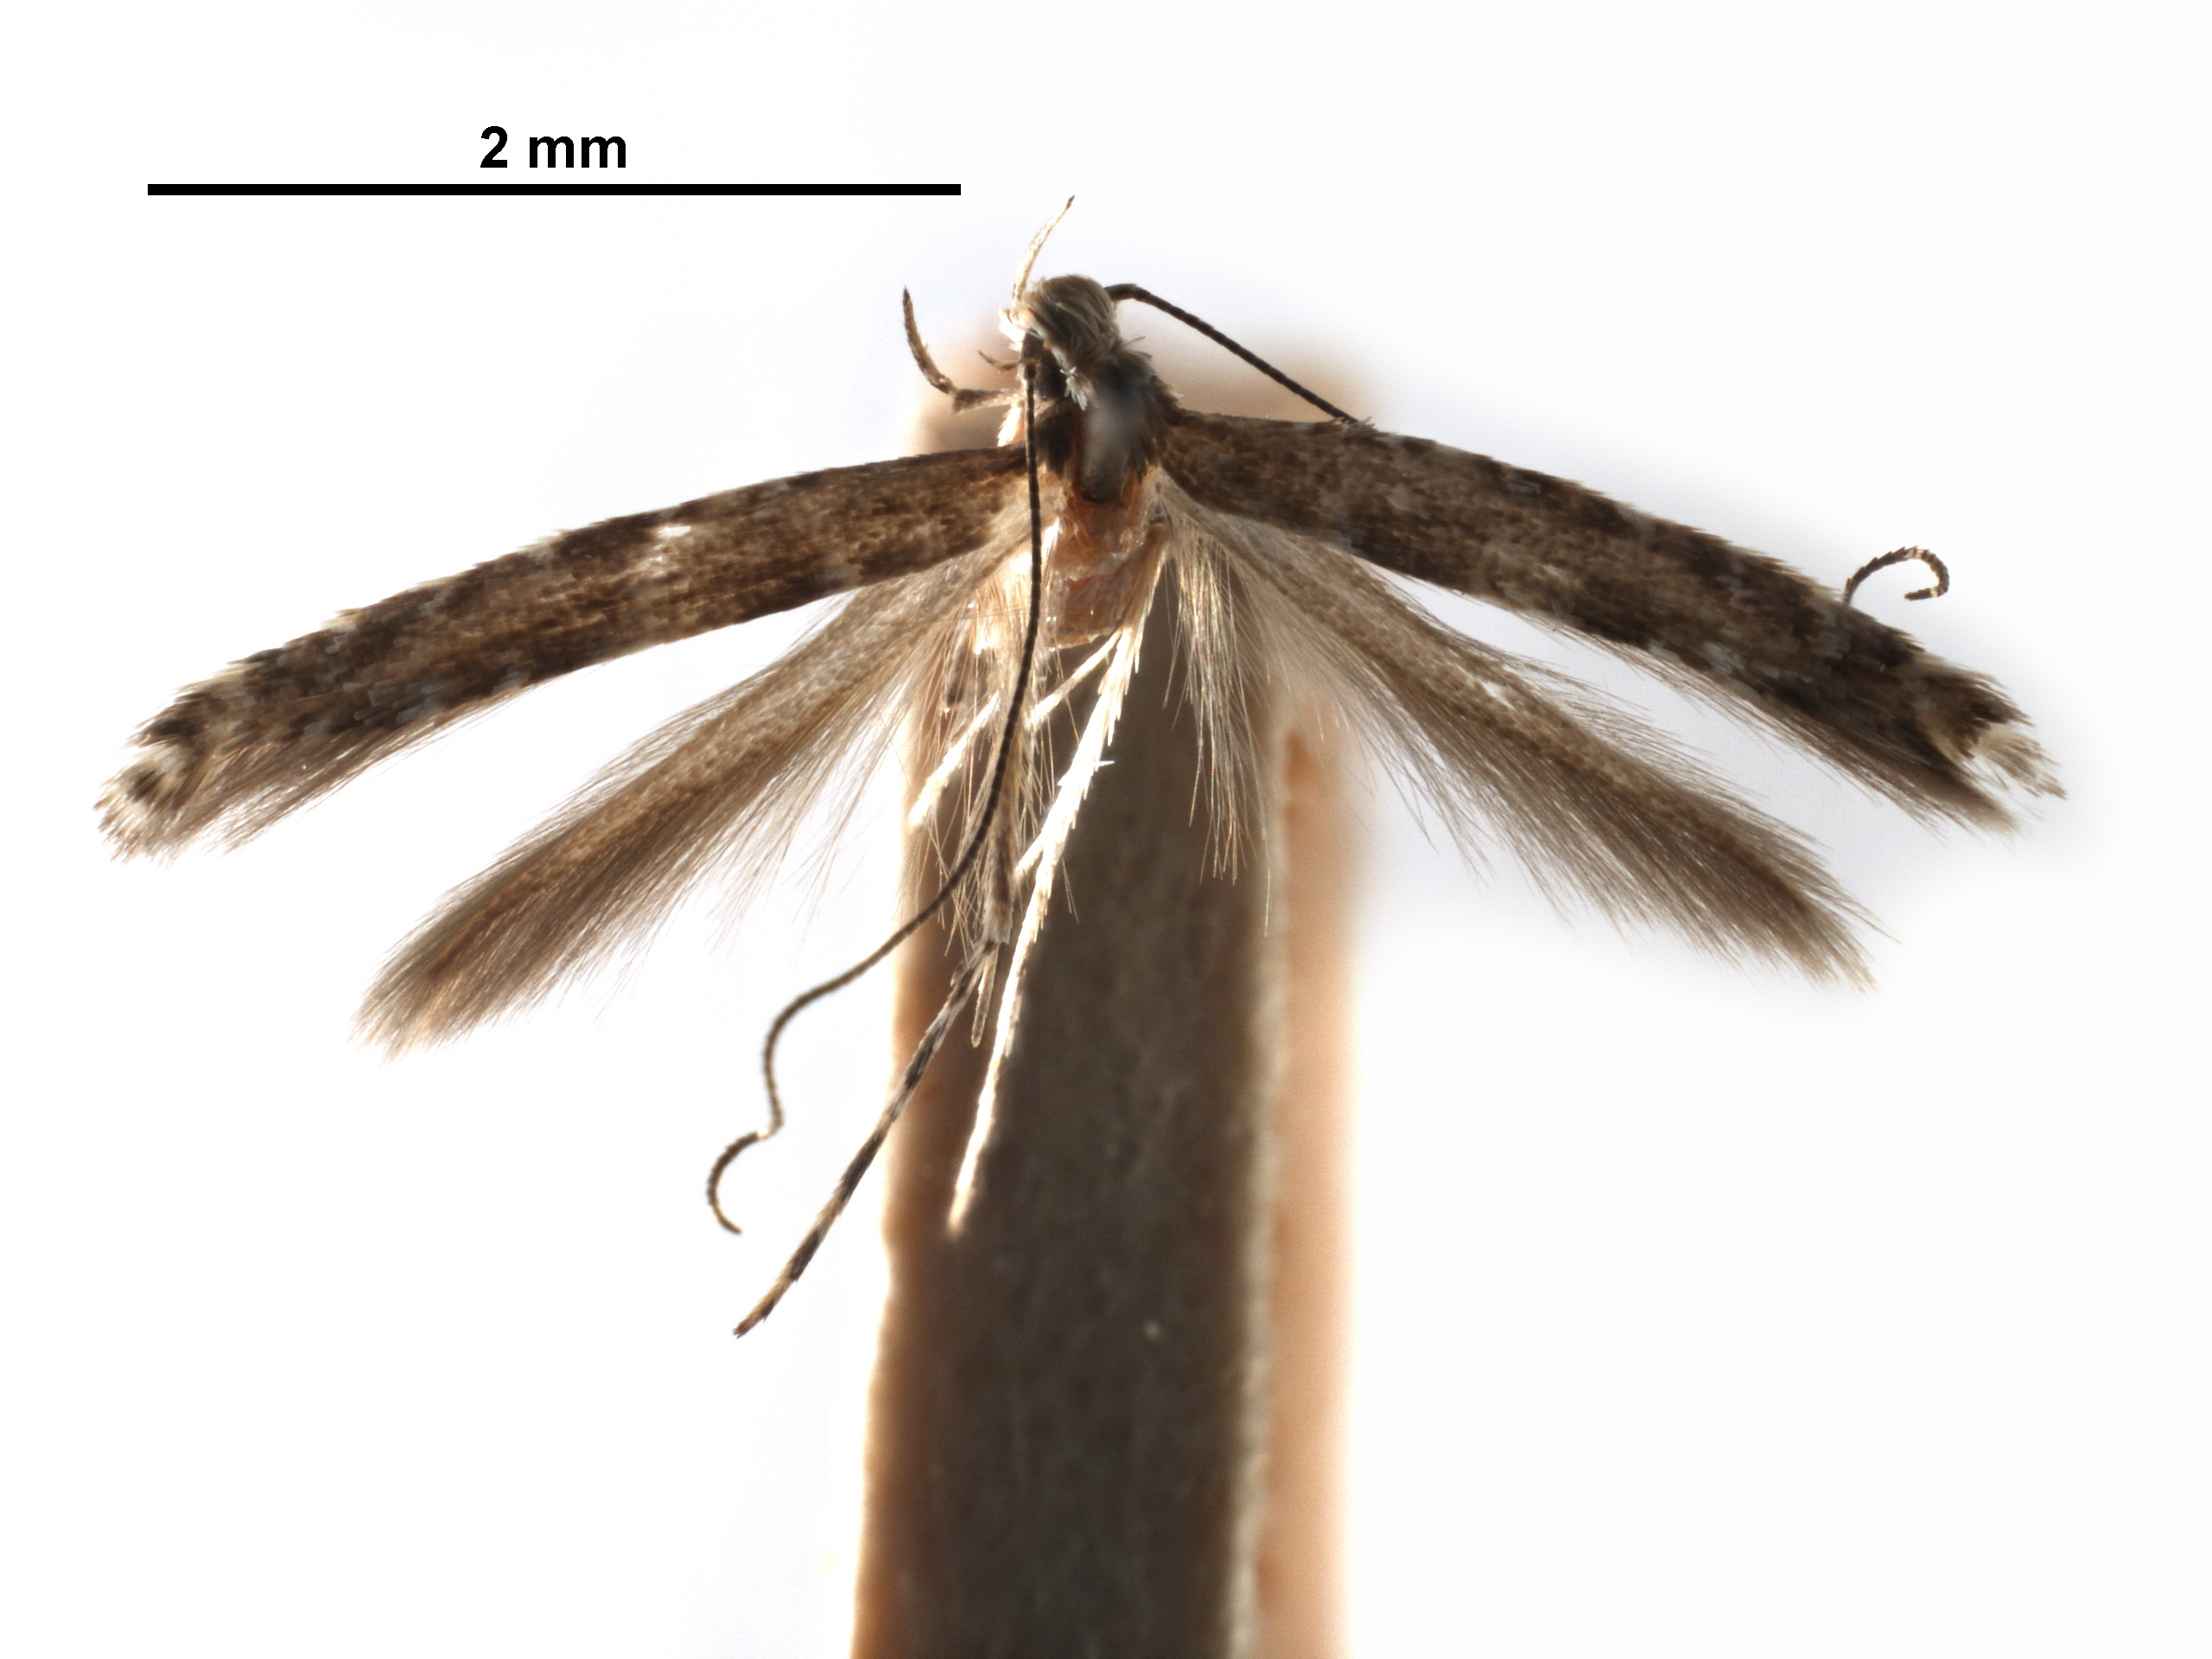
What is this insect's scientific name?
Acrocercops affinis
